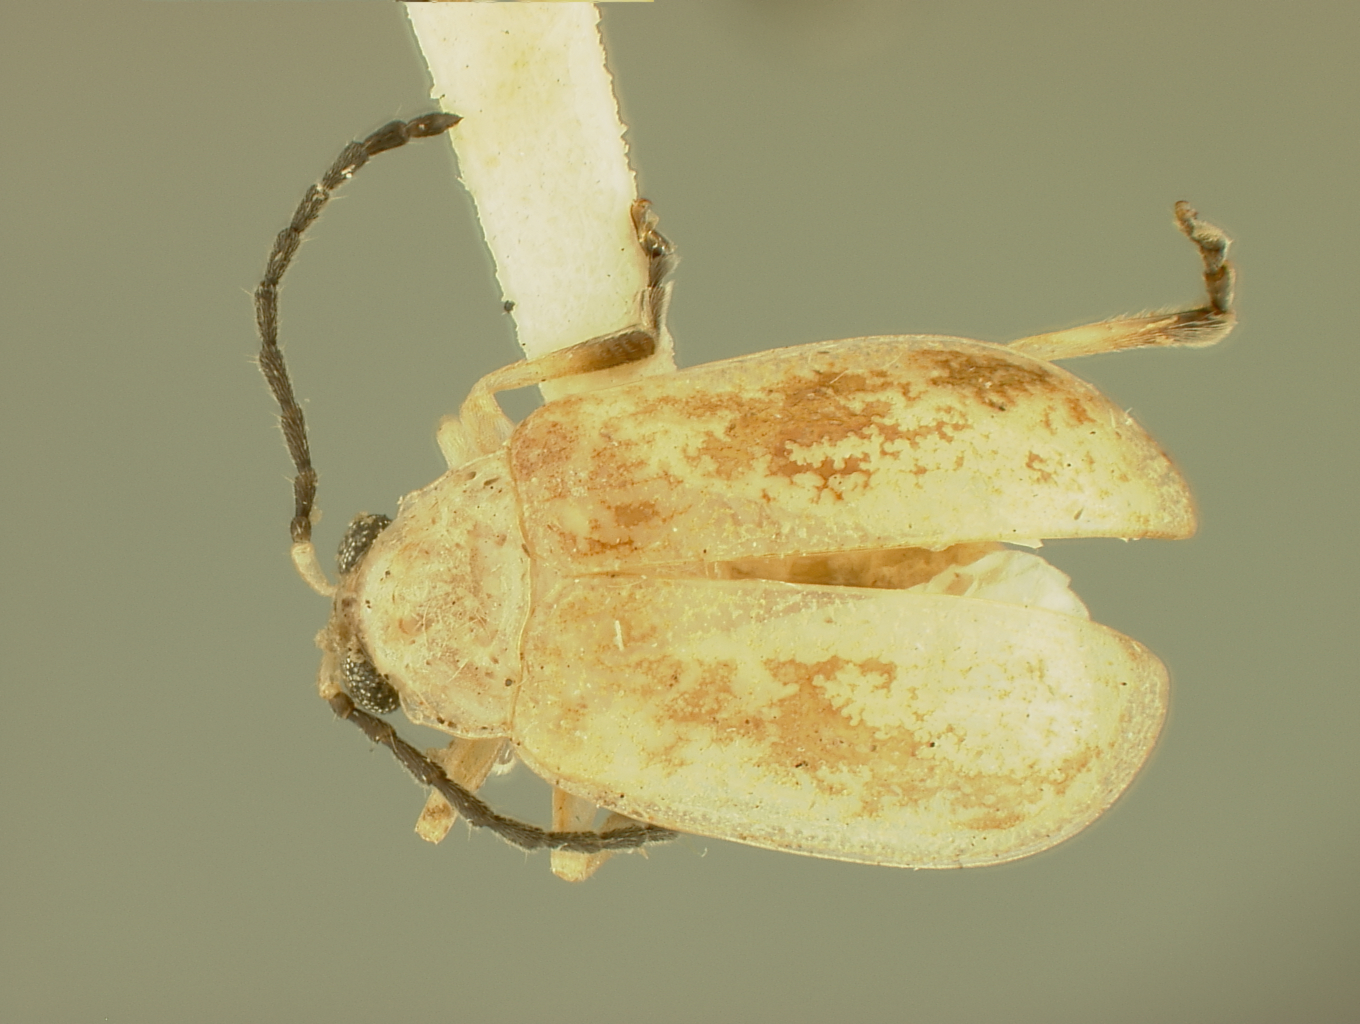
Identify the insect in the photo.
Lactica grenadensis
